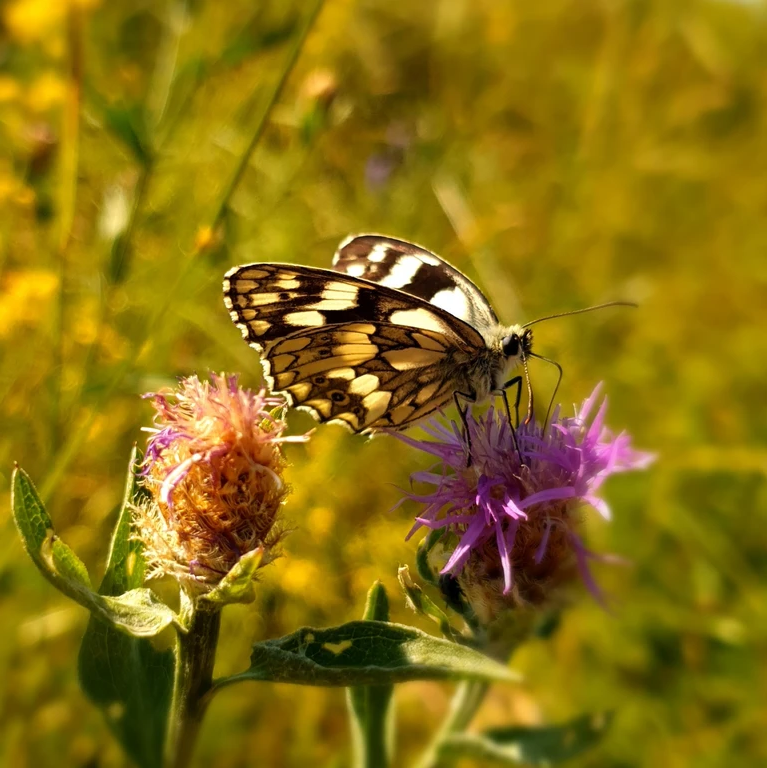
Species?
Melanargia galathea
